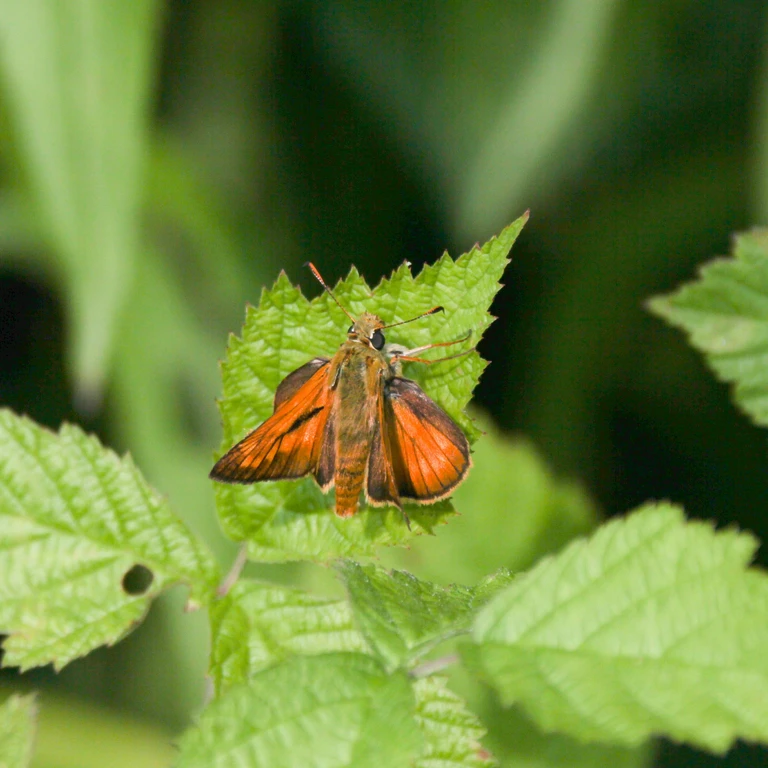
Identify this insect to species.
Ochlodes sylvanus (also Ochlodes venata)
